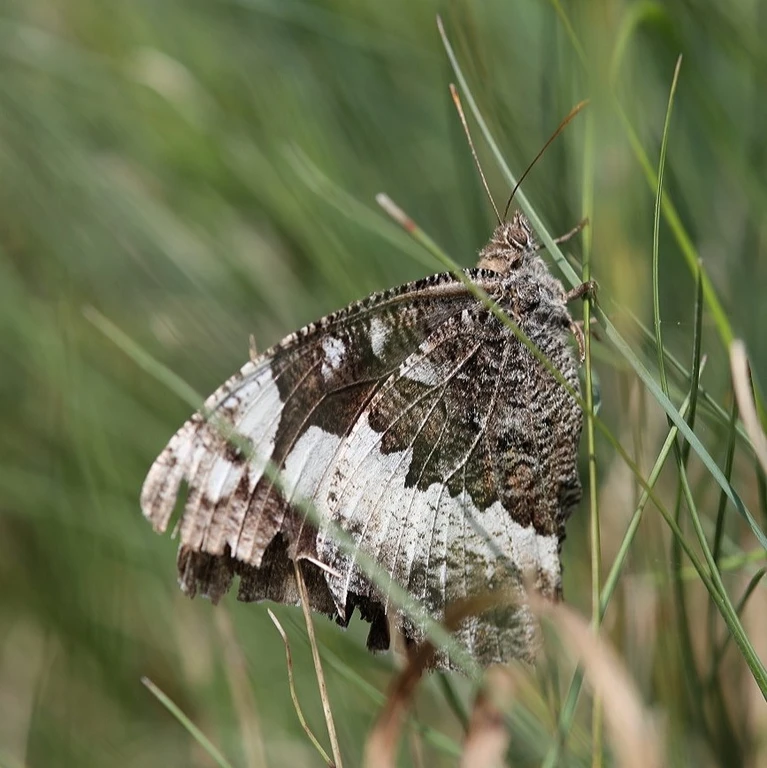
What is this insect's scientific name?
Brintesia circe
